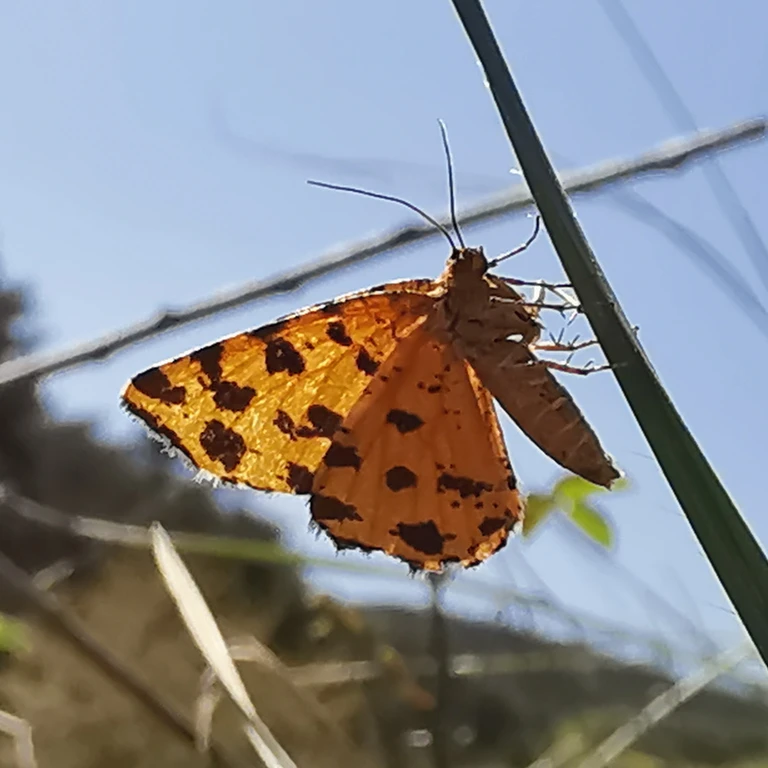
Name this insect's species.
Pseudopanthera macularia
